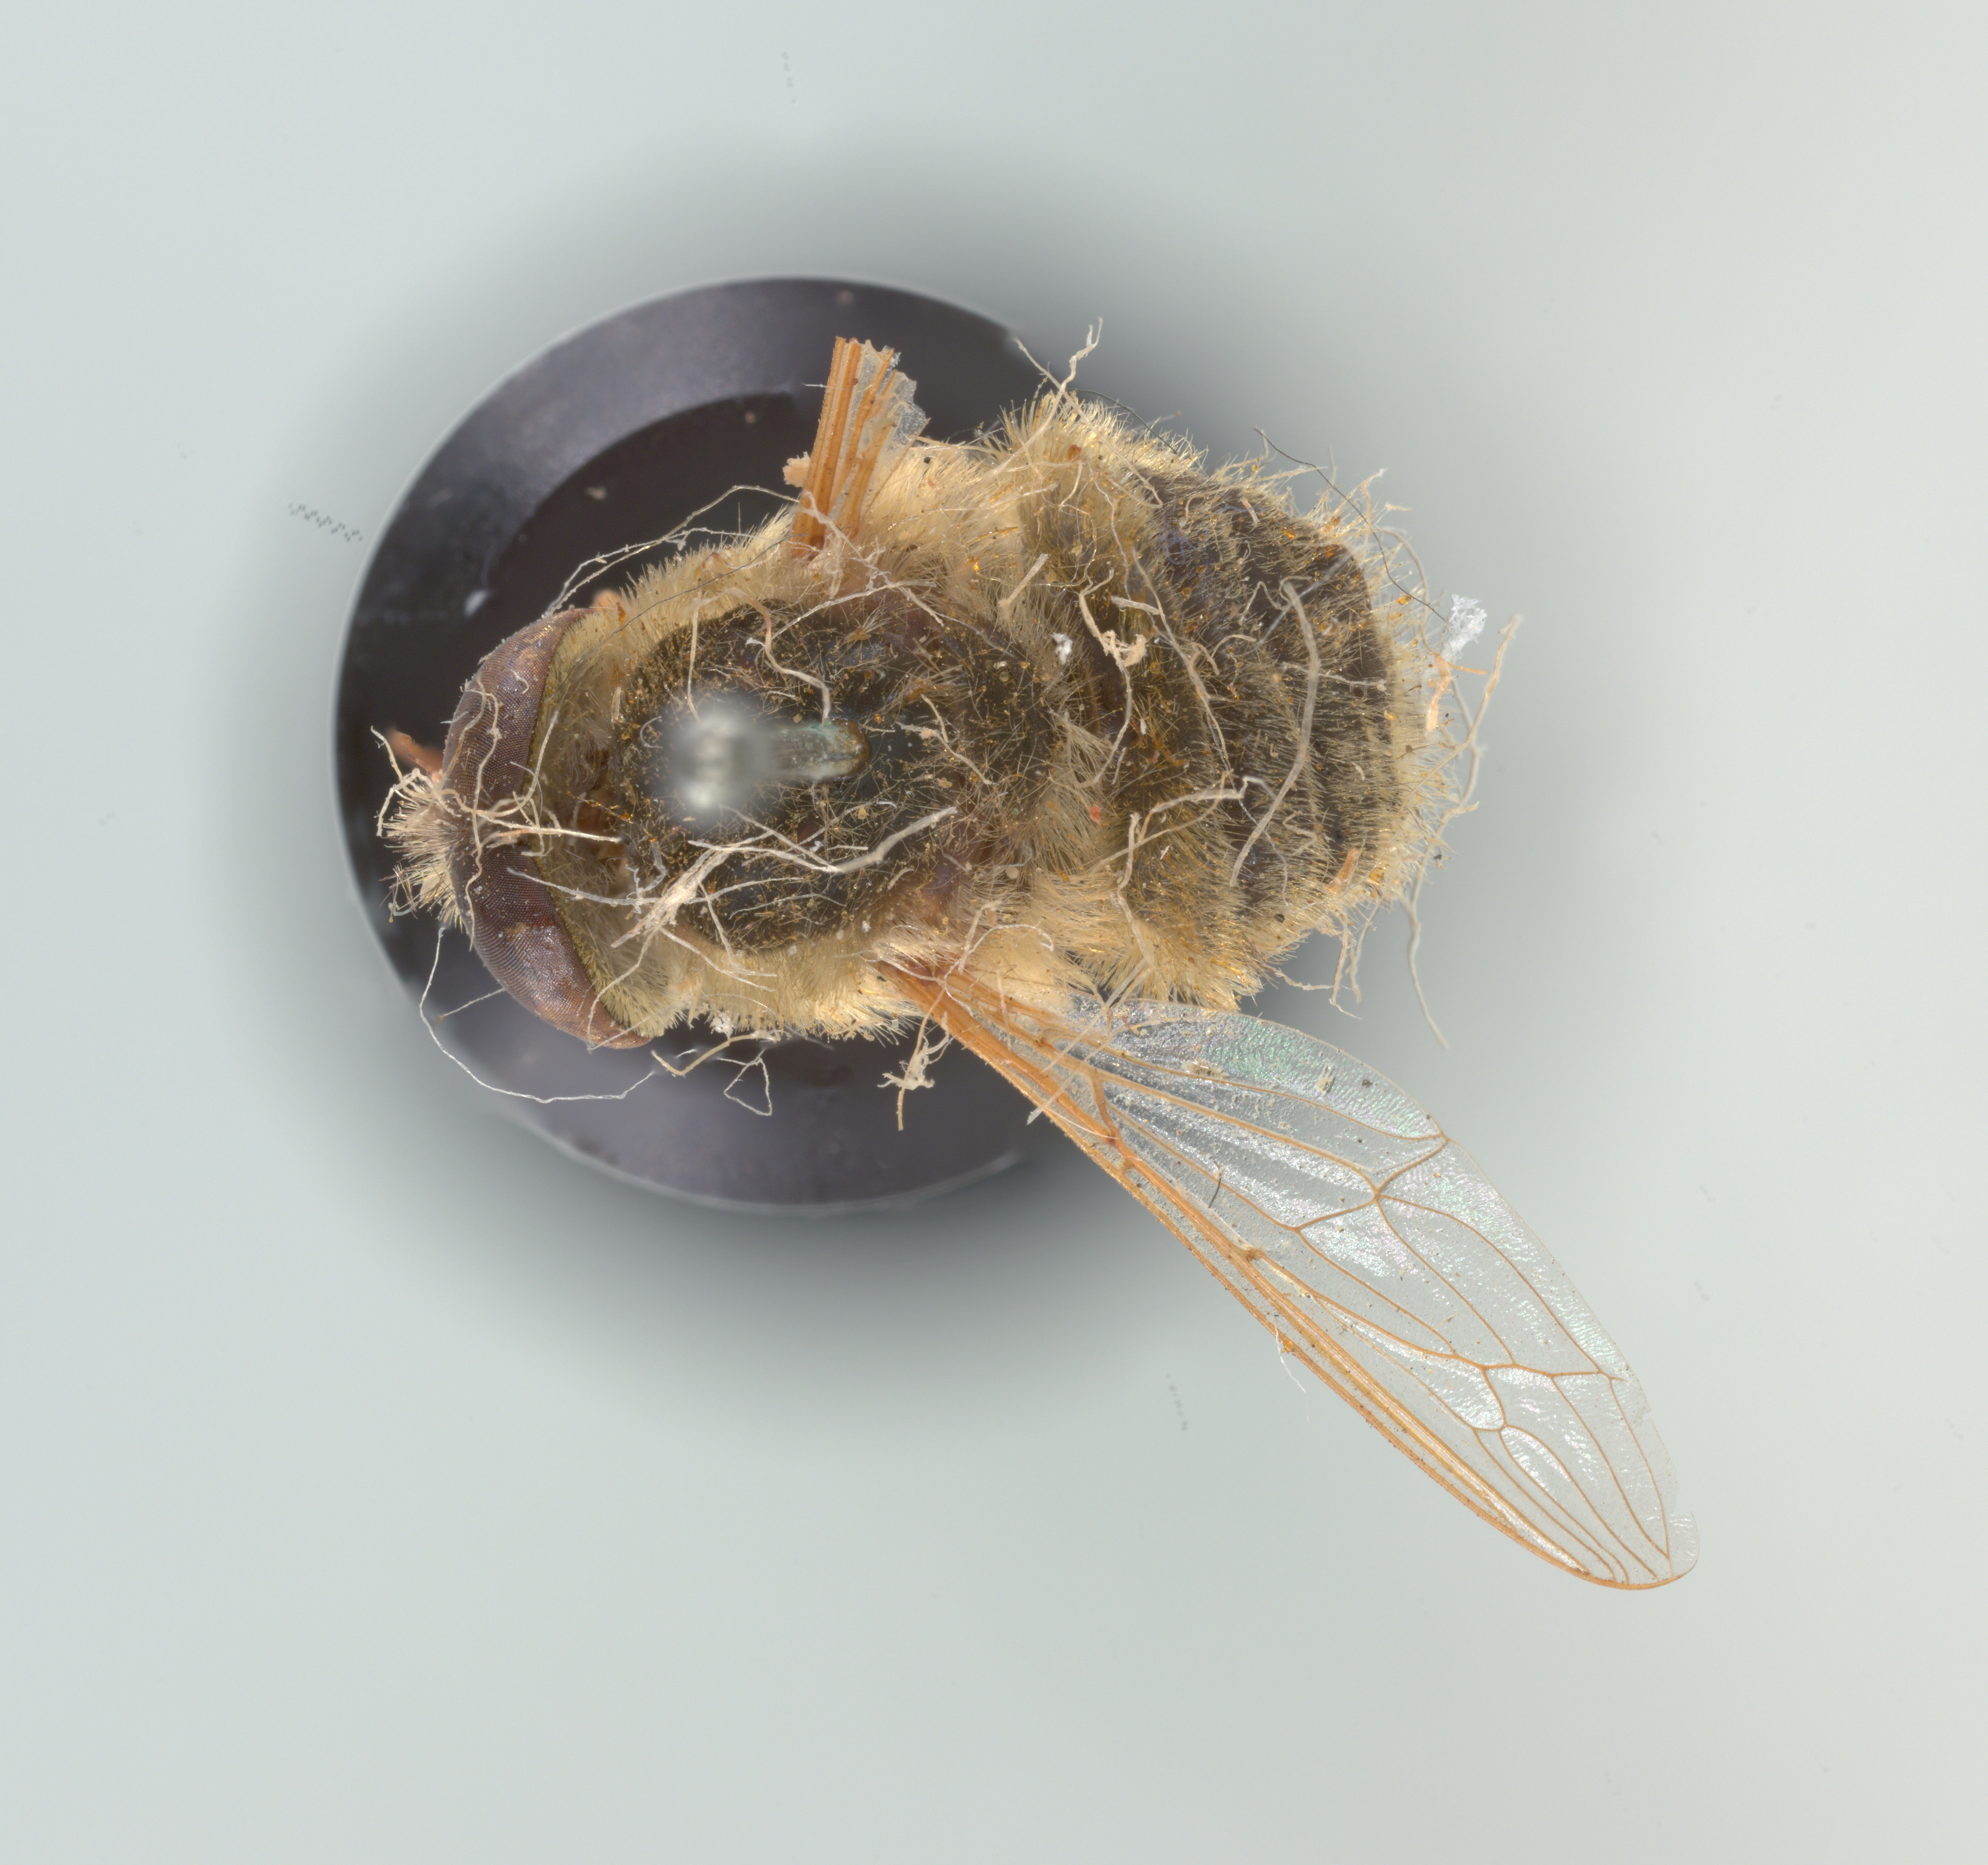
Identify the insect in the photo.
Neorhynchocephalus sackenii
